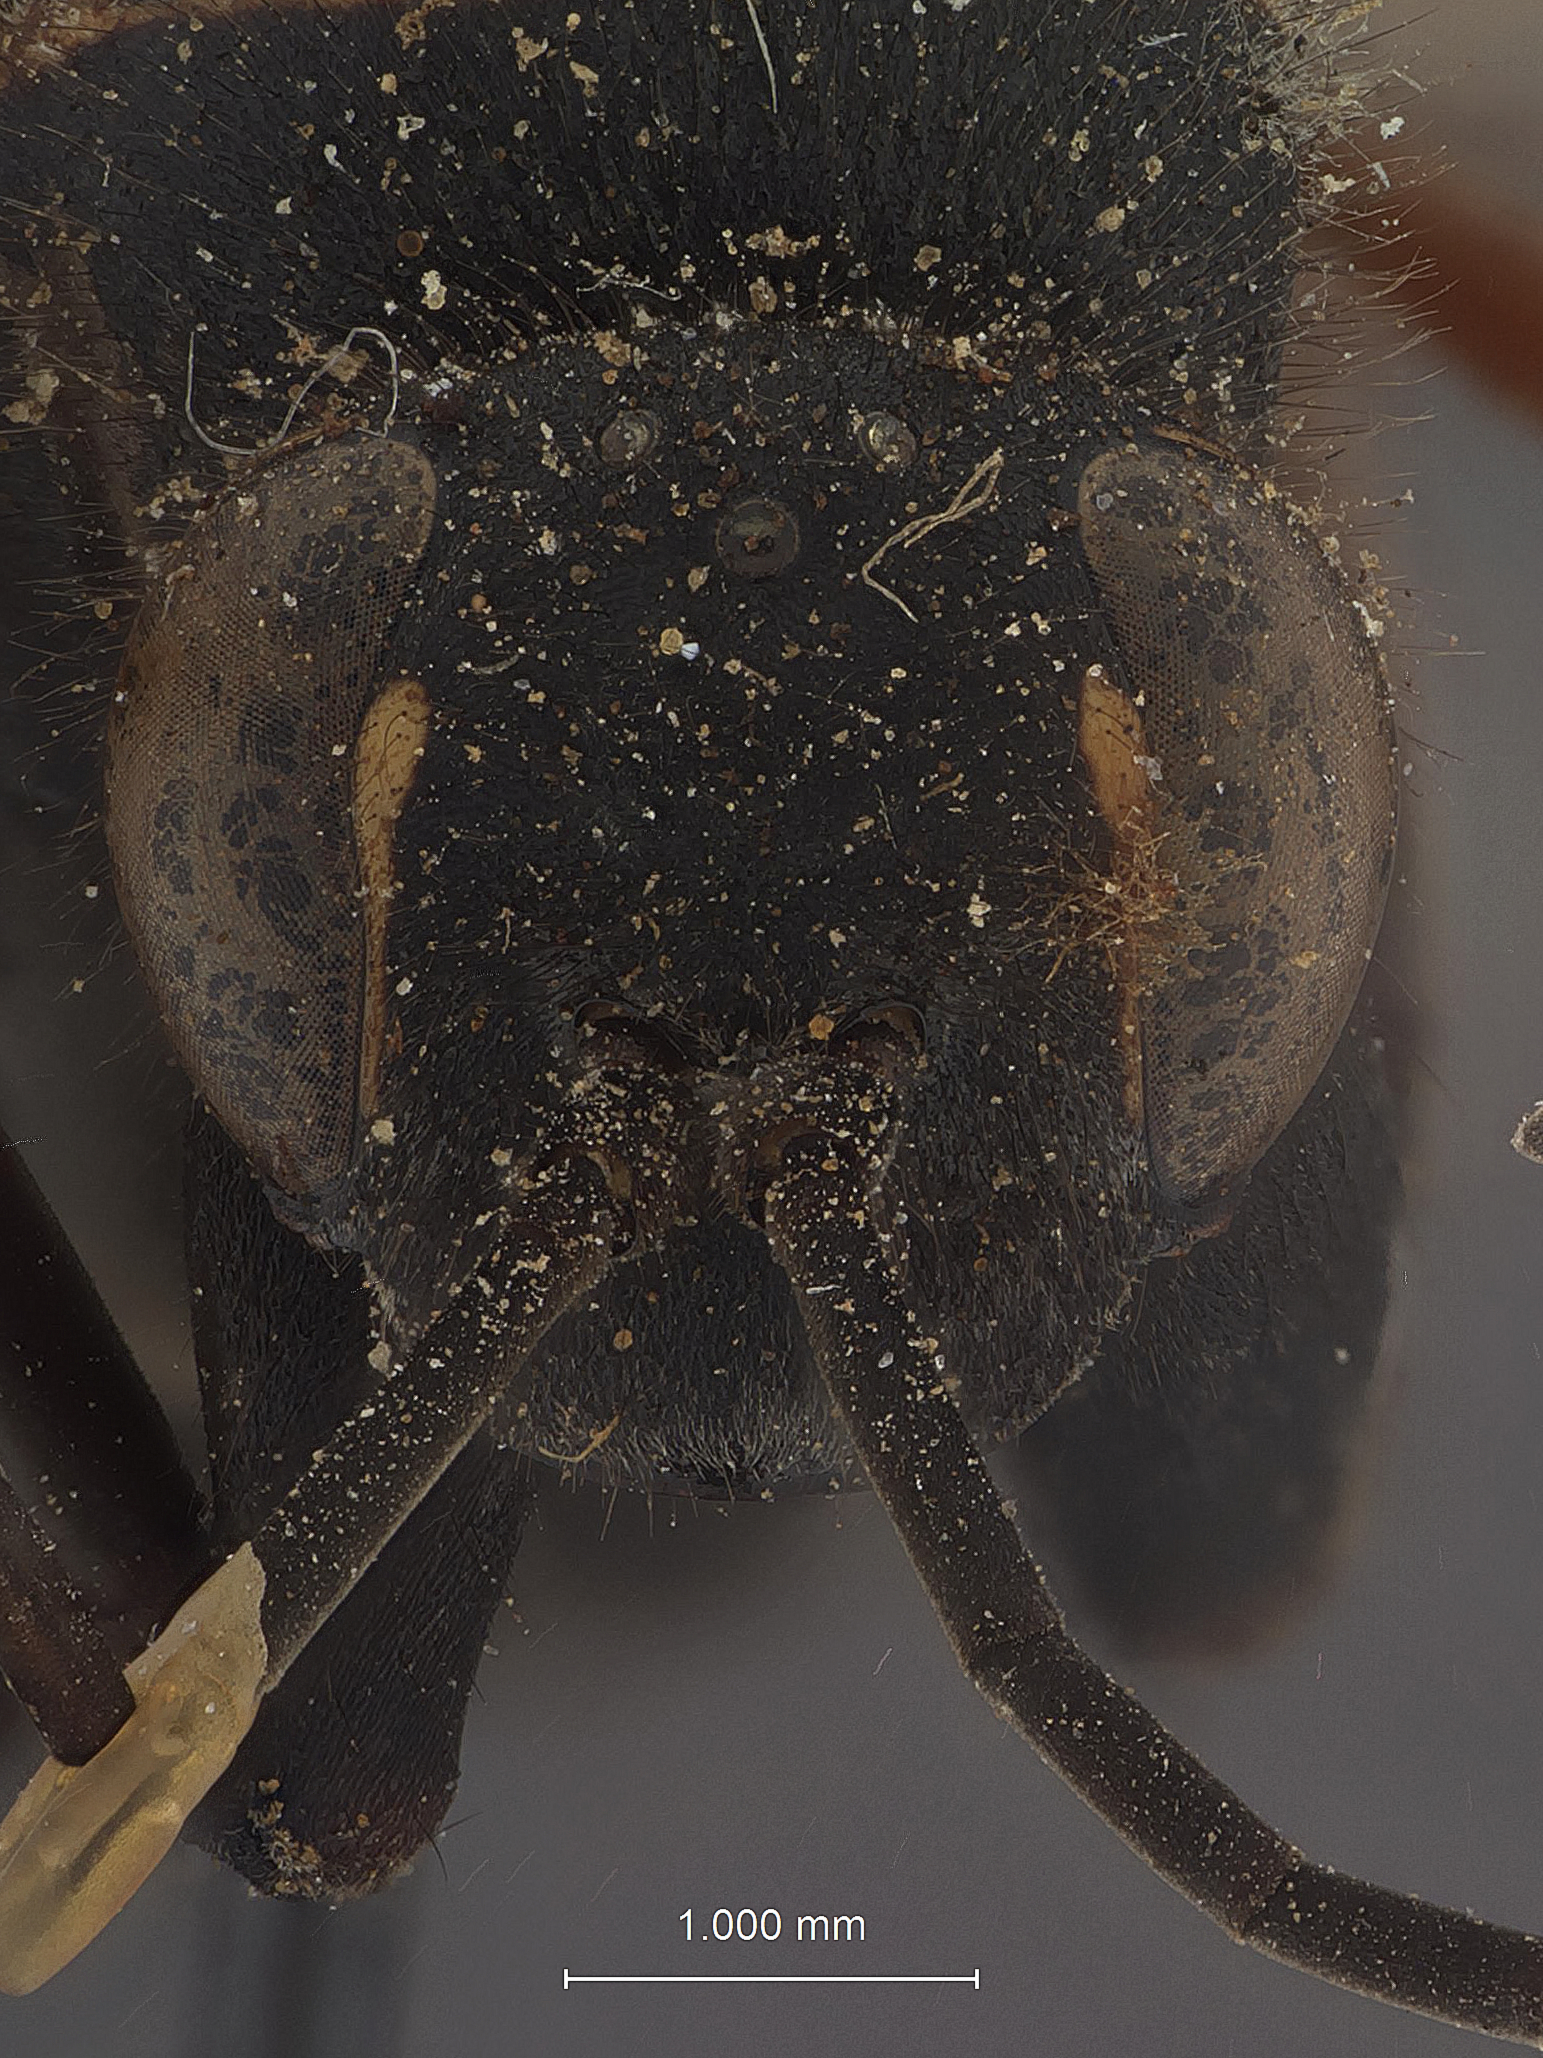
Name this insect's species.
Episyron ferrantei
